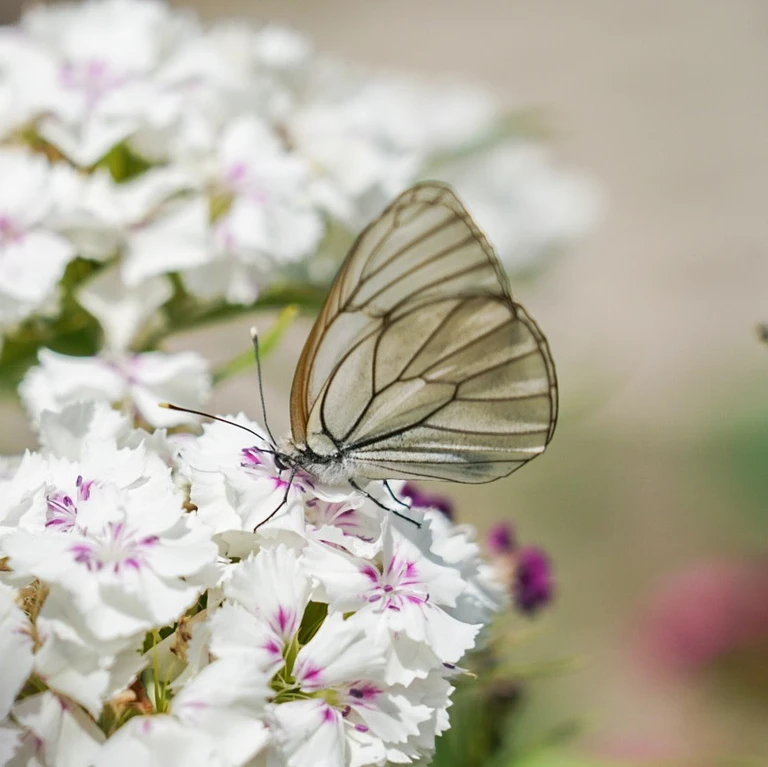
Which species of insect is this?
Aporia crataegi
